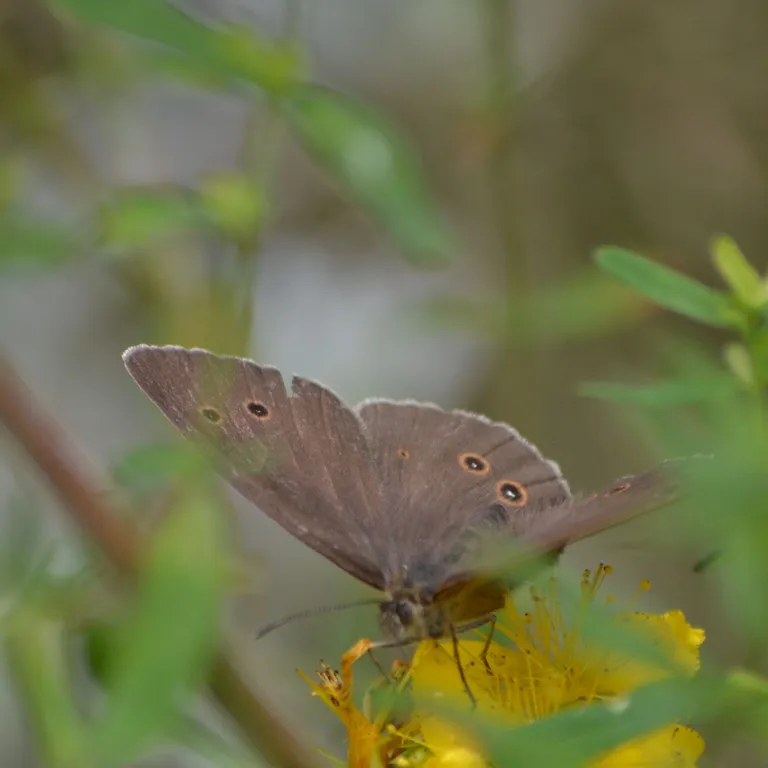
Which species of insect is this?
Aphantopus hyperantus
